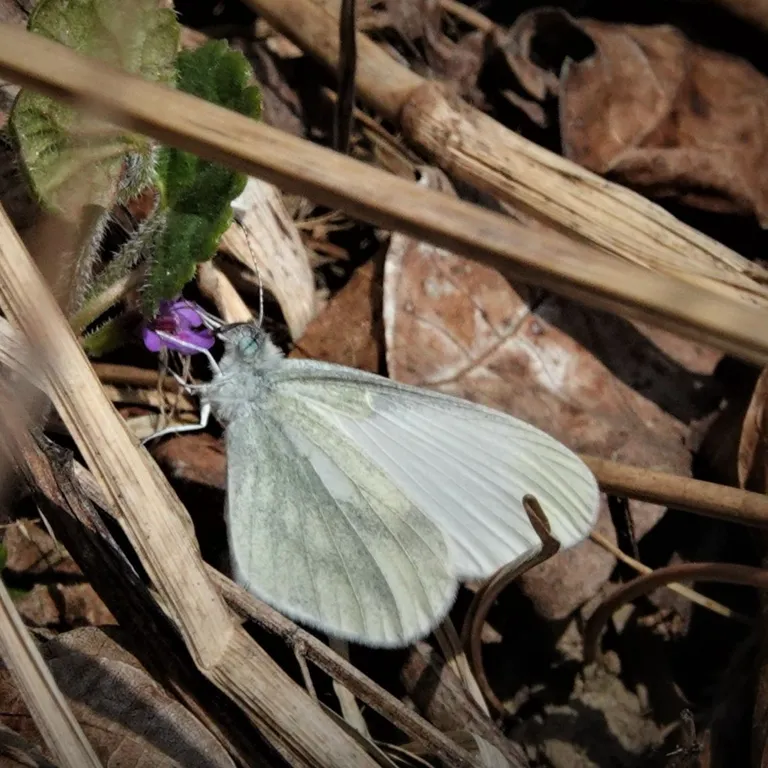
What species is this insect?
Leptidea sinapis/juvernica
